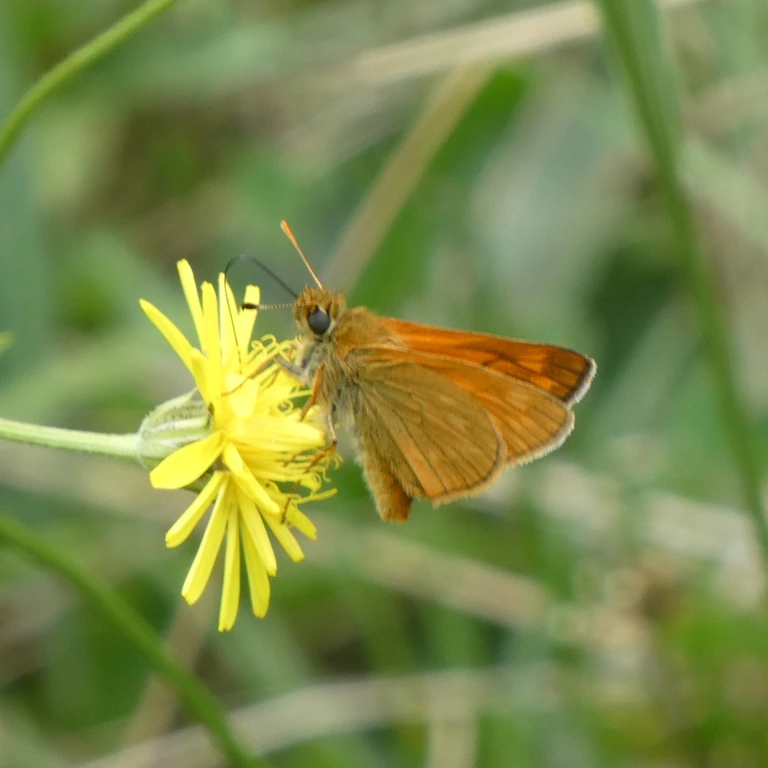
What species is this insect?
Ochlodes sylvanus (also Ochlodes venata)
